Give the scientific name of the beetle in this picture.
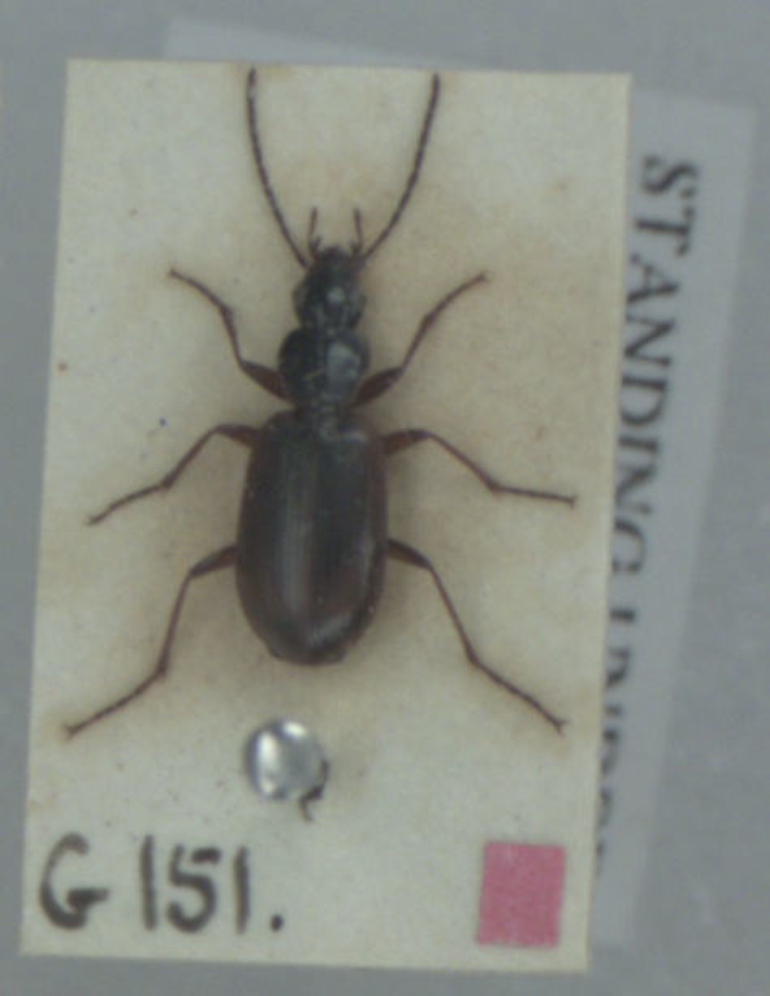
Agonum thoreyi
